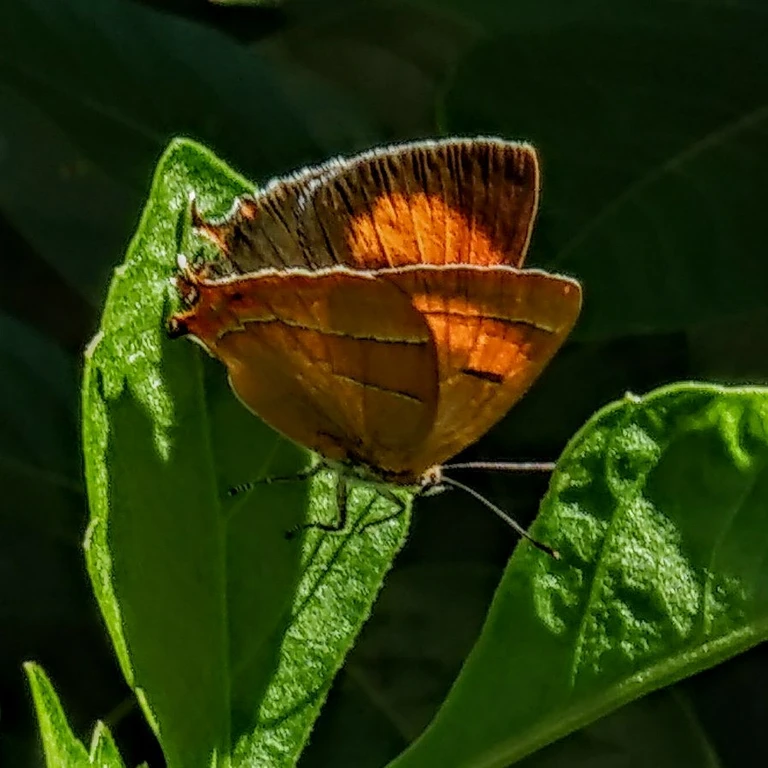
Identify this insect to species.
Thecla betulae
